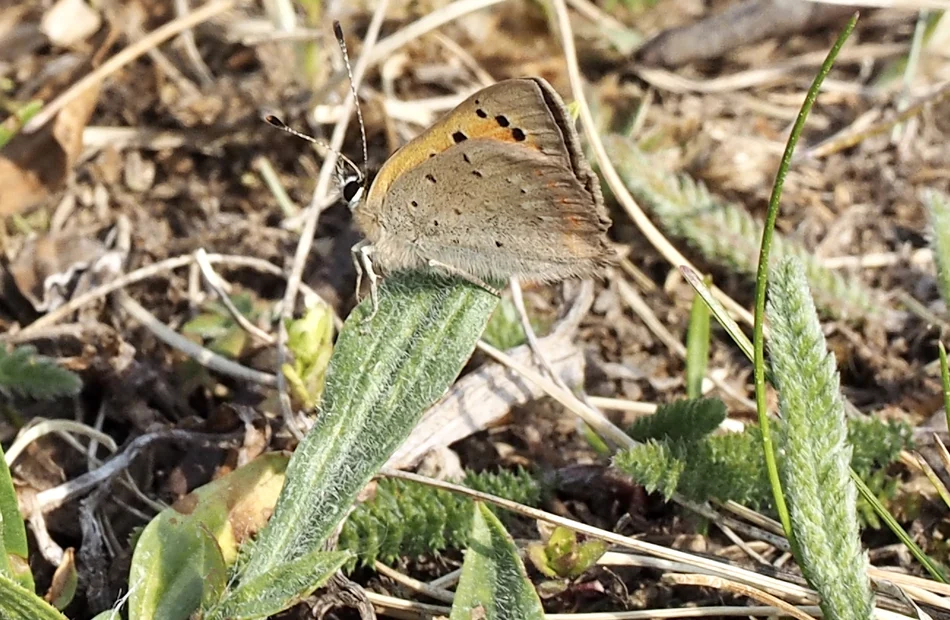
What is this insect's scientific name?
Lycaena phlaeas
